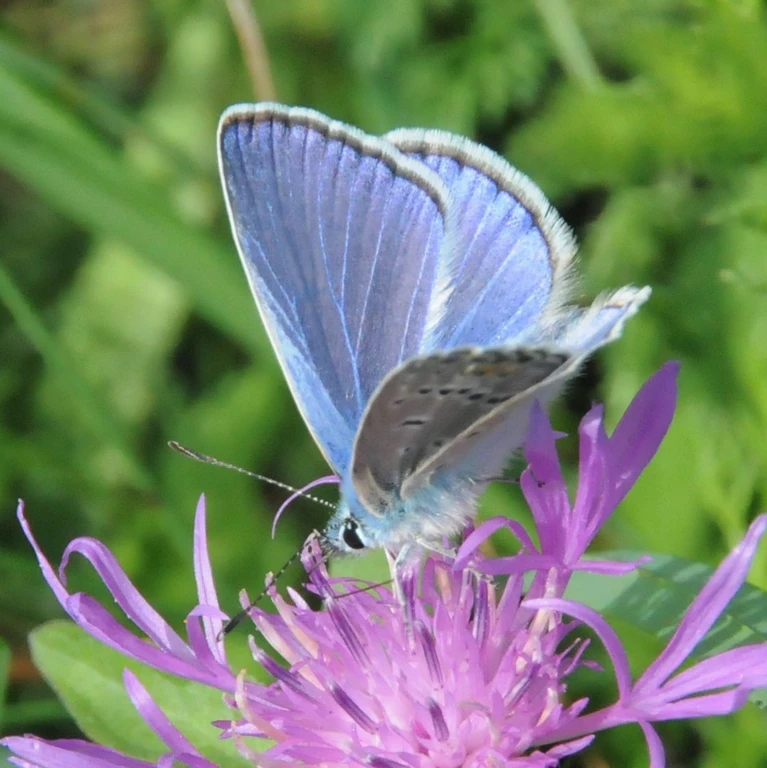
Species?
Polyommatus icarus
